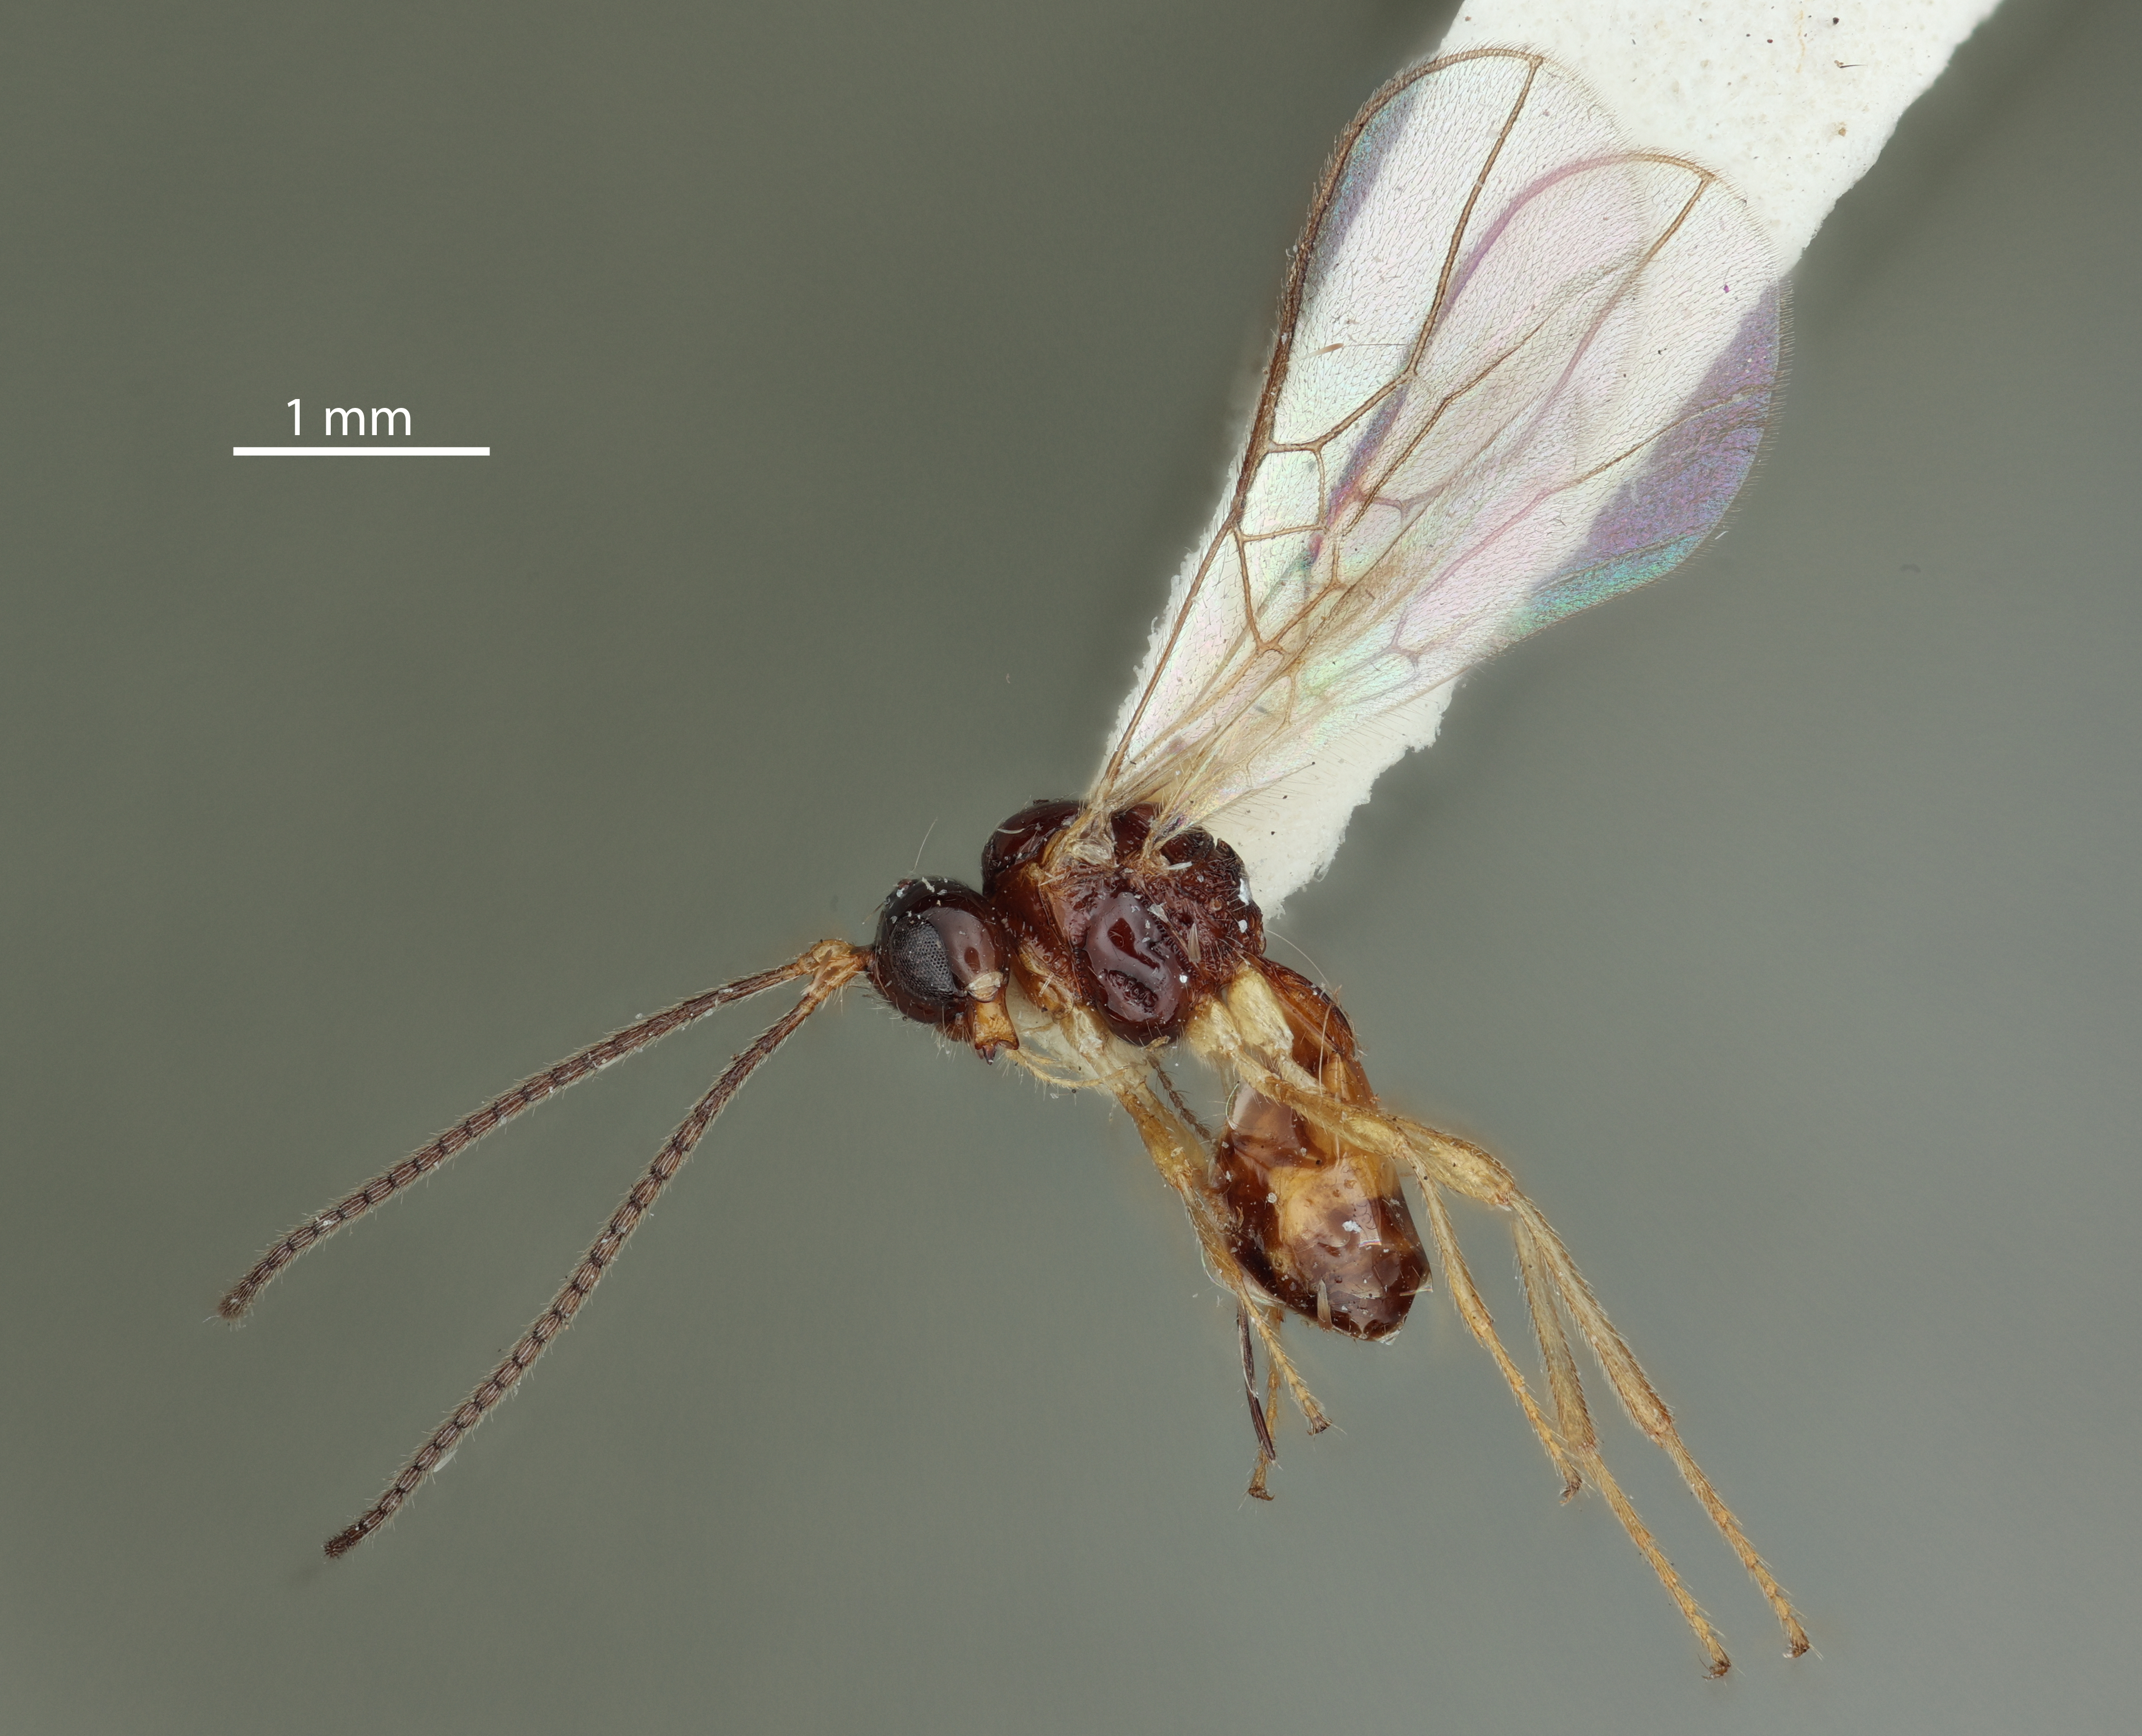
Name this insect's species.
Aspilota divergens
